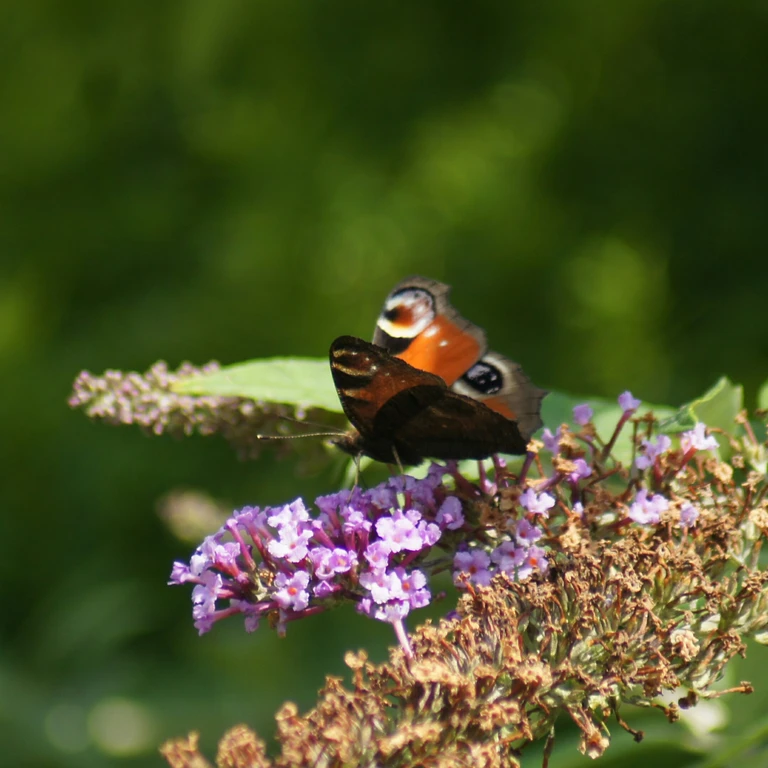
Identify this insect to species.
Aglais io
